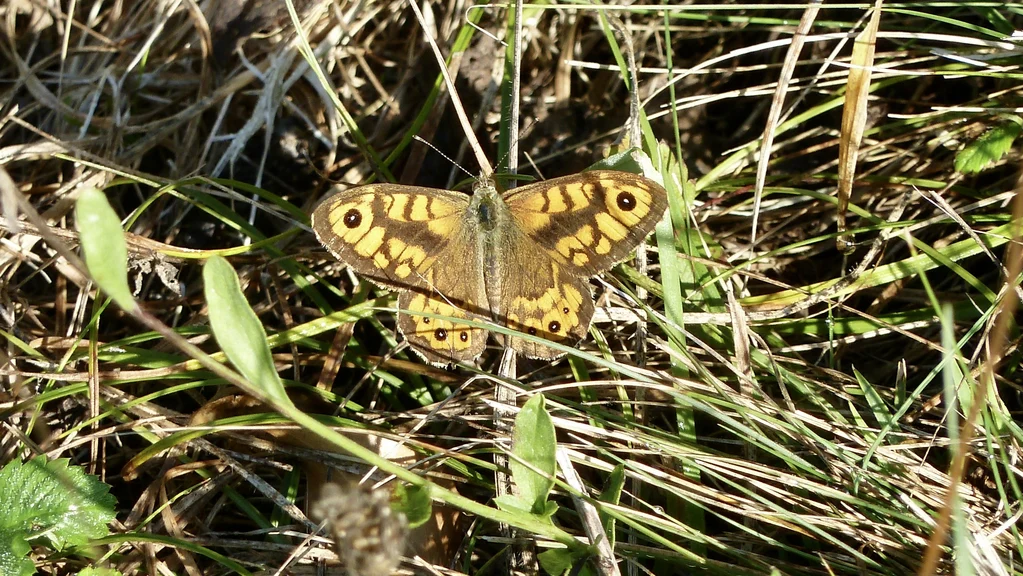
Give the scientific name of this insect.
Lasiommata megera (also Pararge megera)
